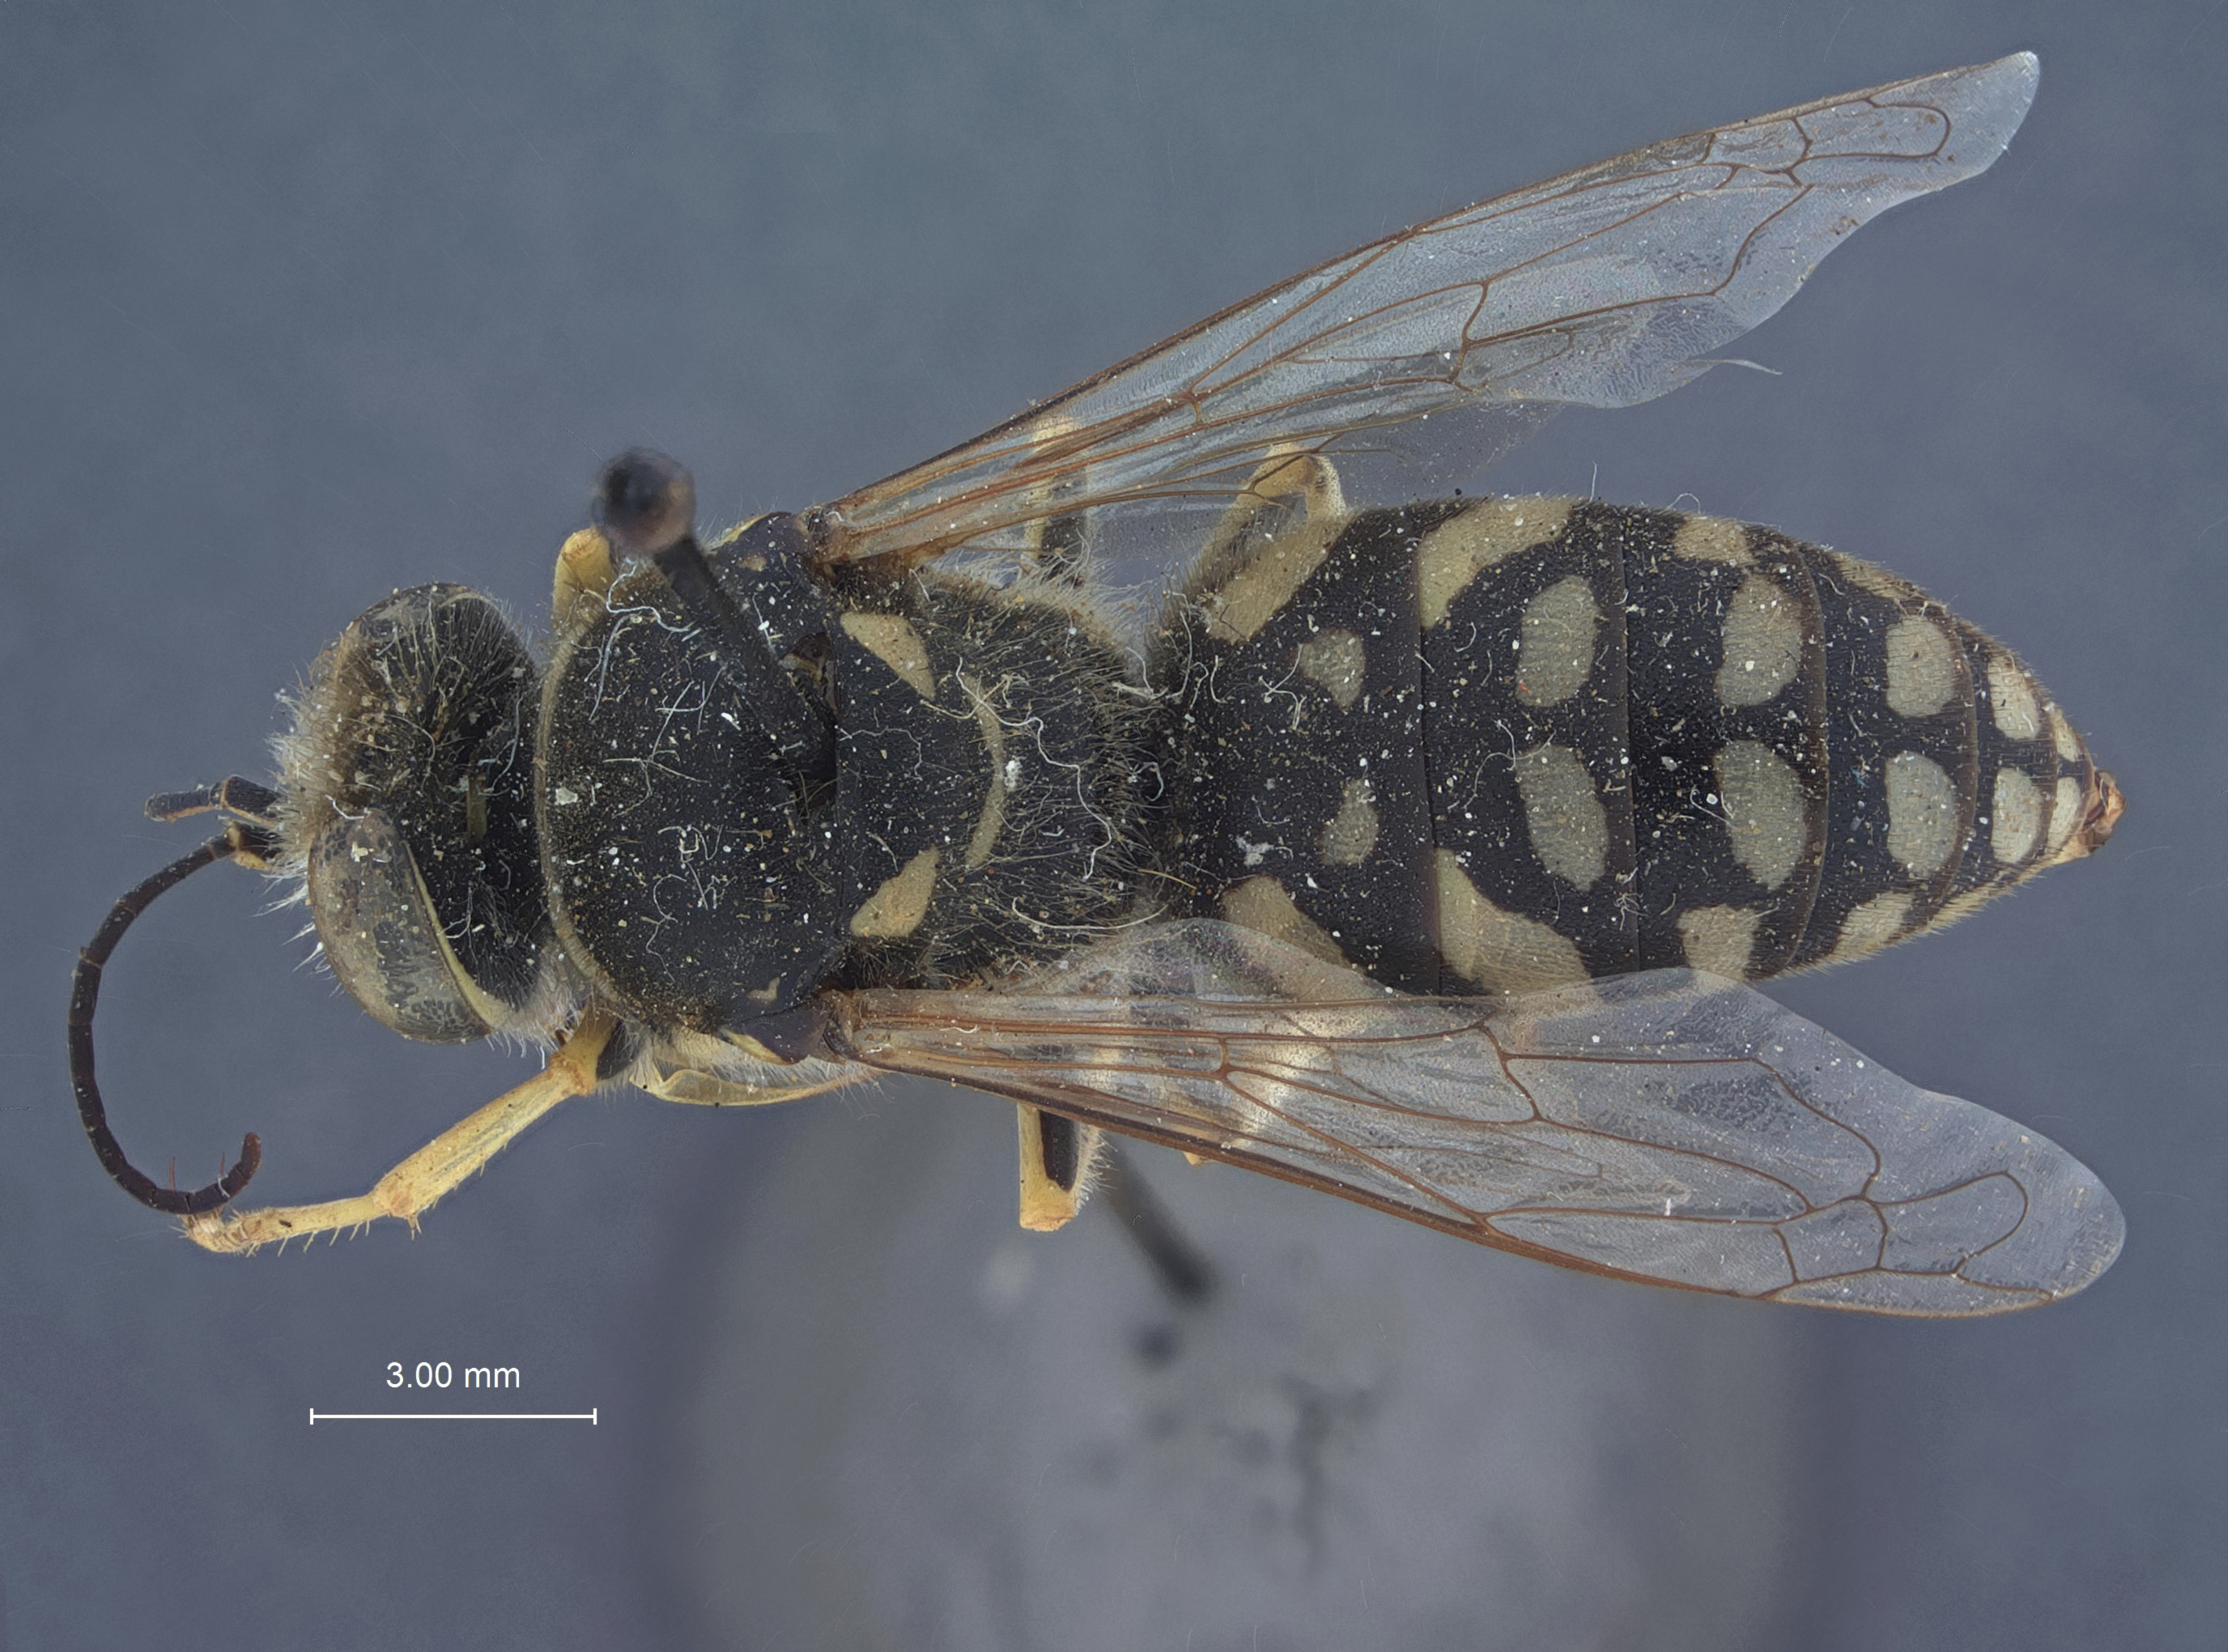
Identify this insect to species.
Steniolia albicantia
